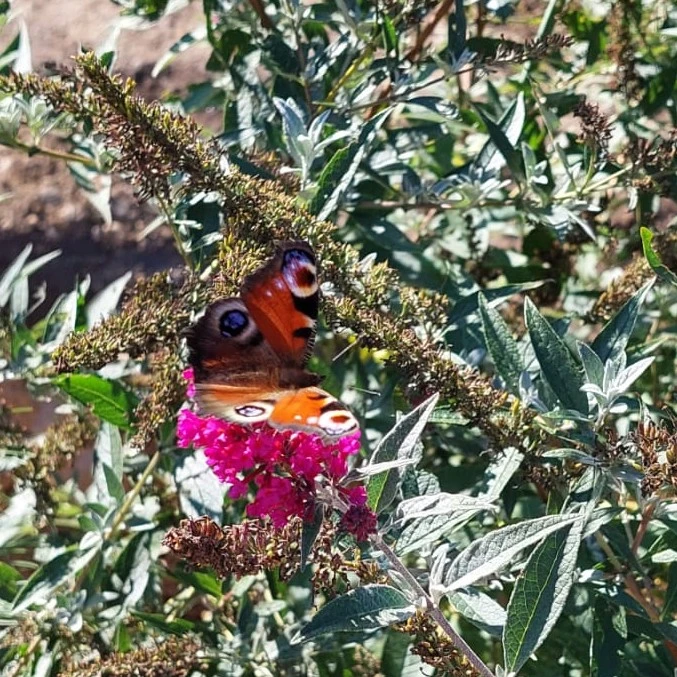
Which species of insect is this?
Aglais io
